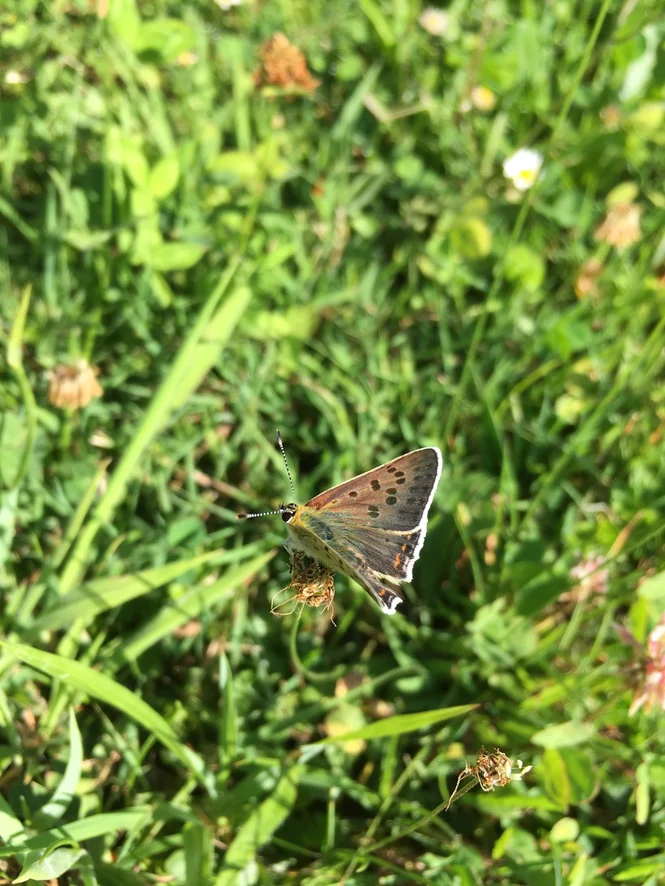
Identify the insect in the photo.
Lycaena tityrus (also Loweia tityrus)
